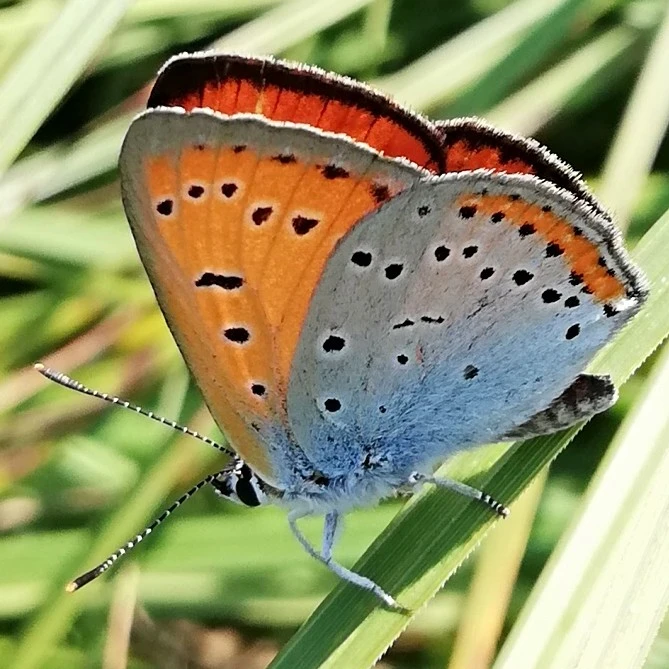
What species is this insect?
Lycaena dispar
